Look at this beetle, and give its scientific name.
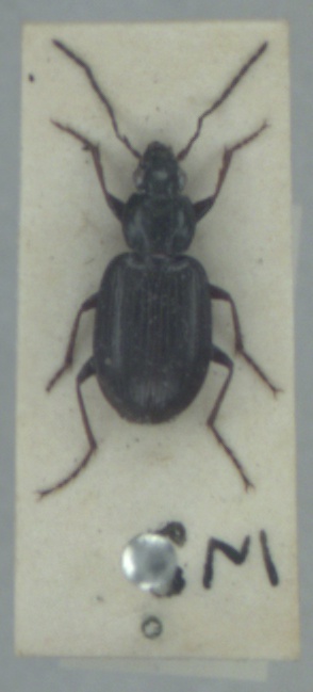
Agonum nigrum
